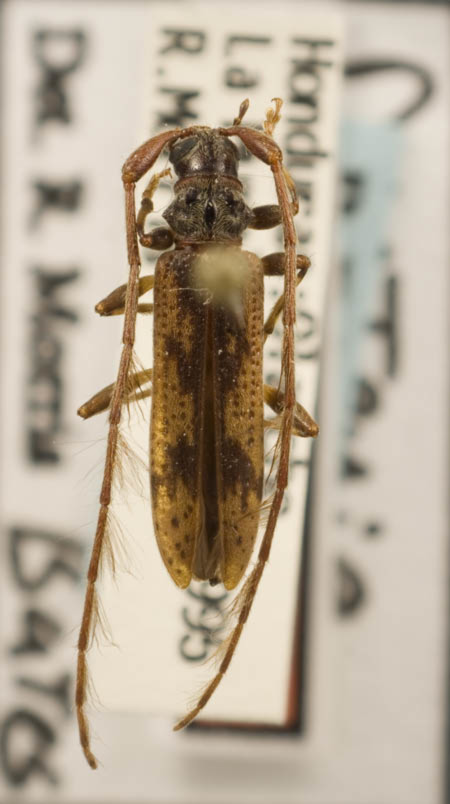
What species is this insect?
Elytrimitatrix hondurenha
